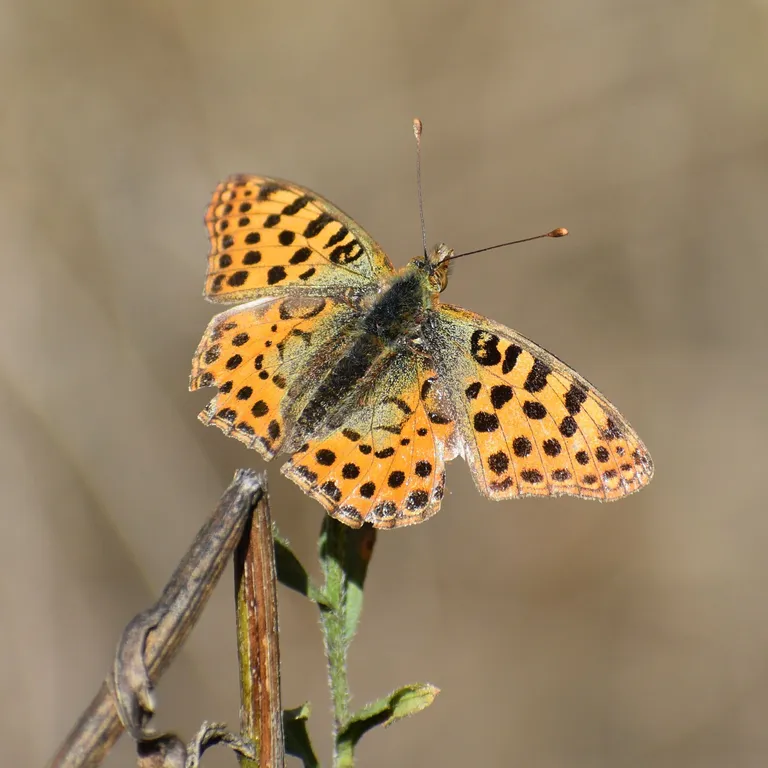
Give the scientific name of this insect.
Issoria lathonia
